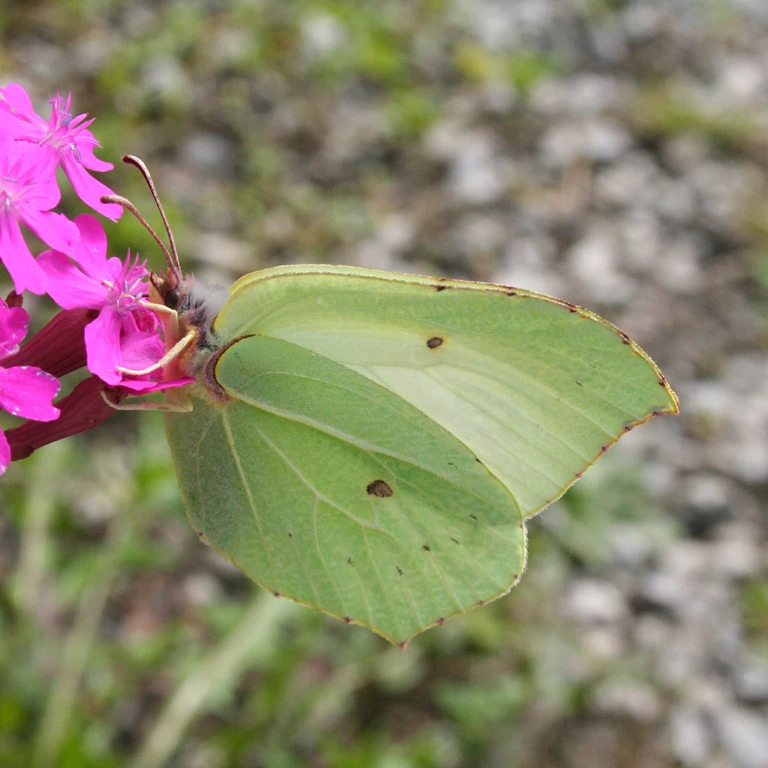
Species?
Gonepteryx rhamni
